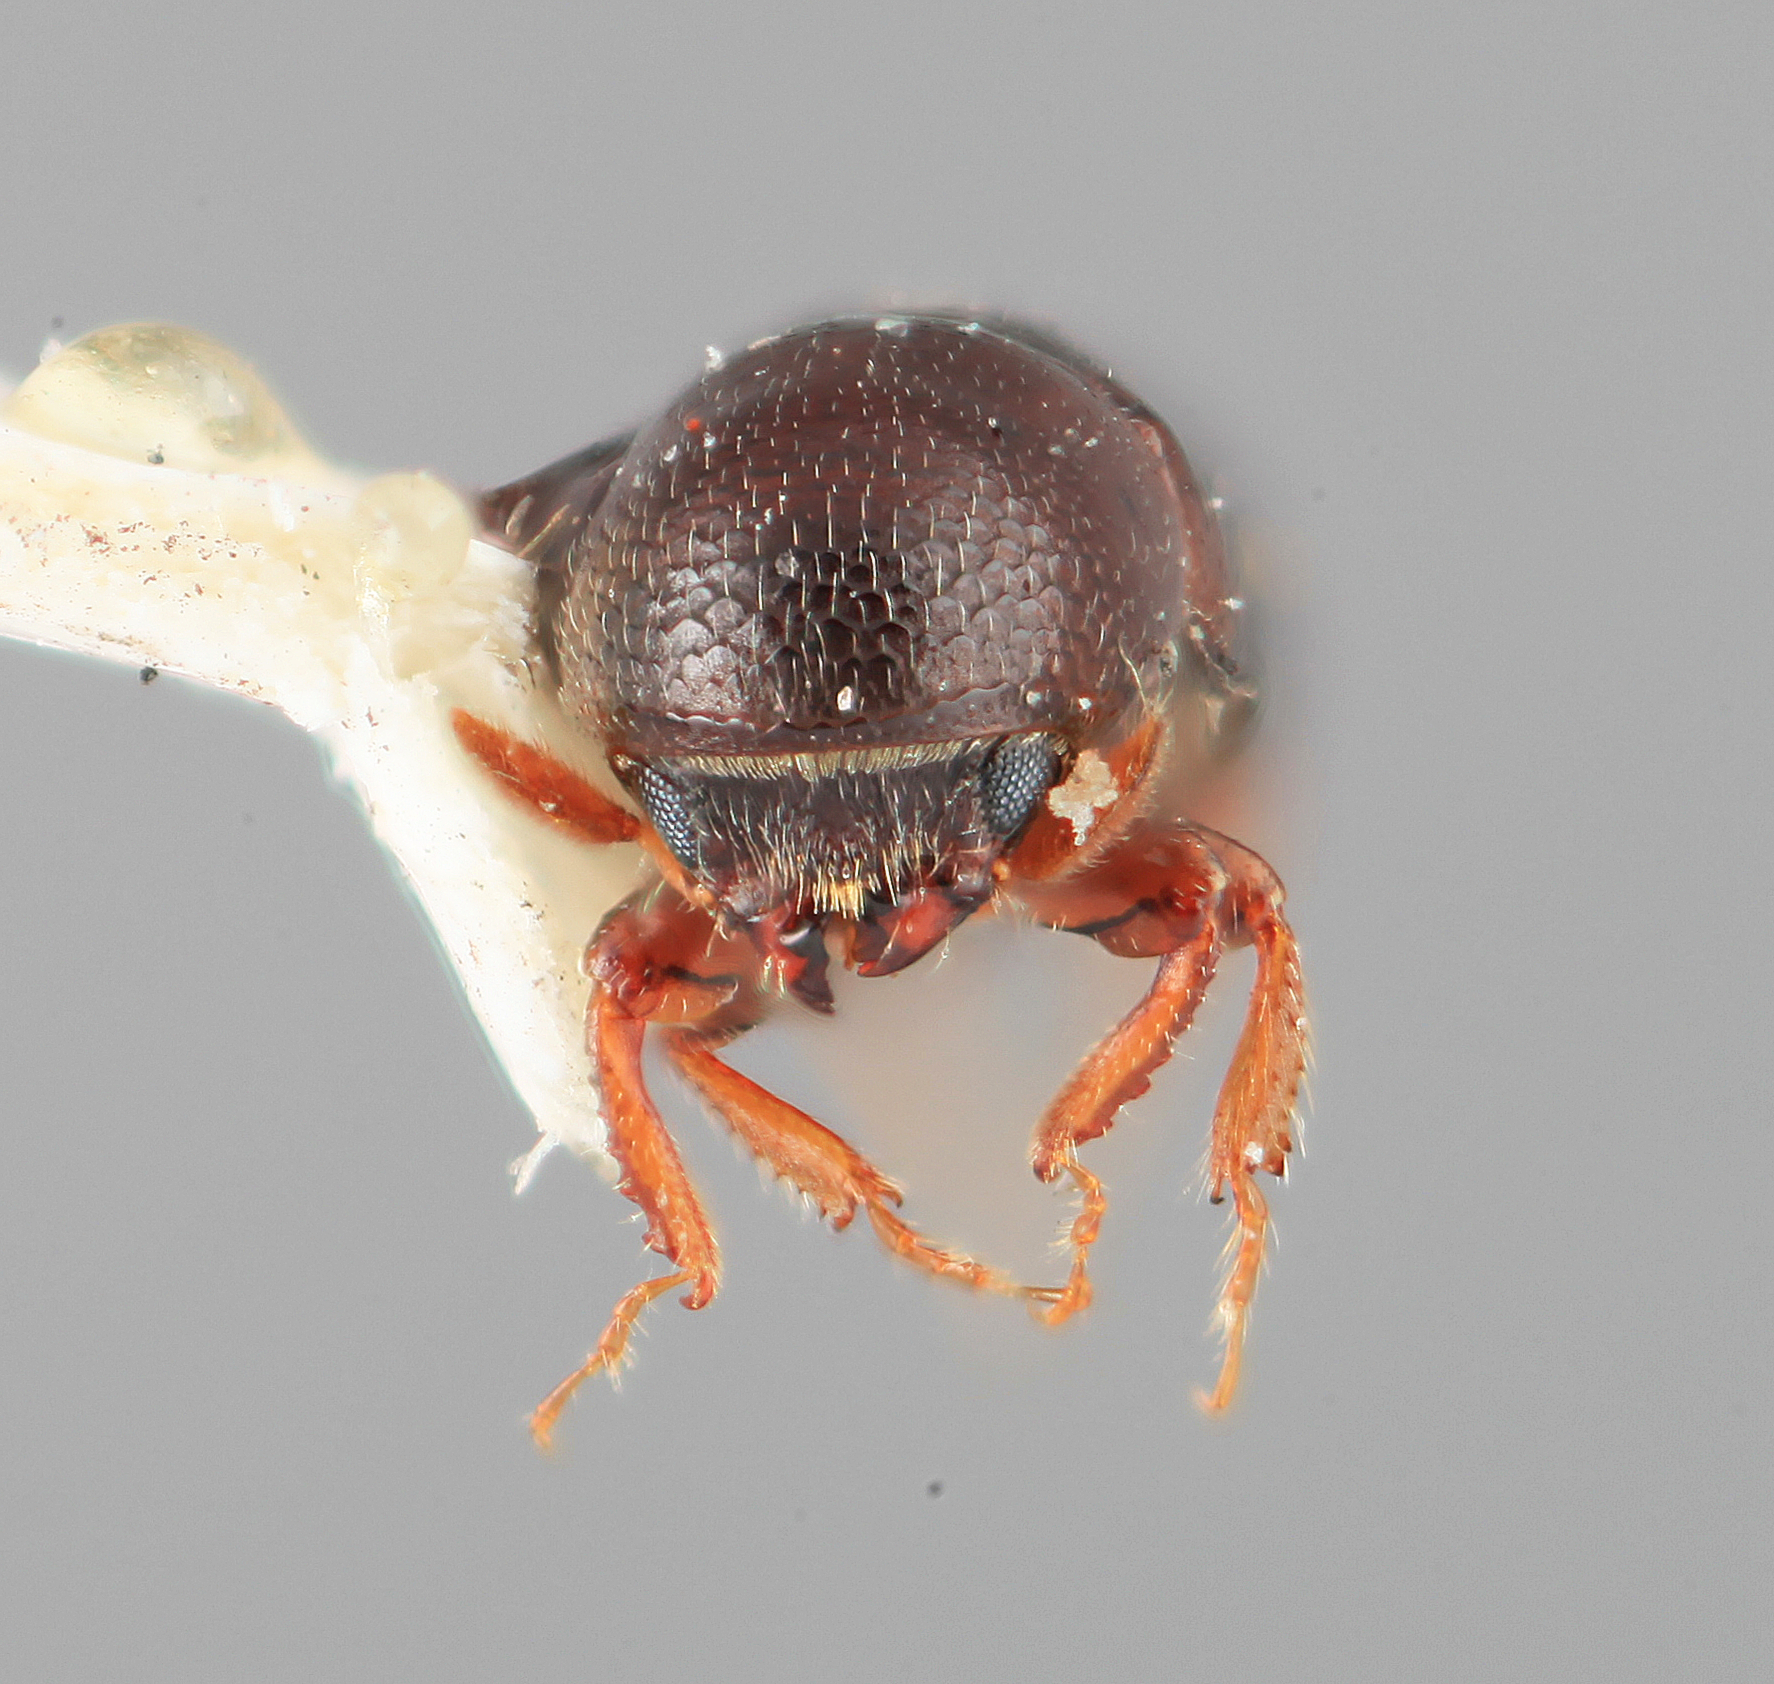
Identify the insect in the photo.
Tricolus aciculatus
